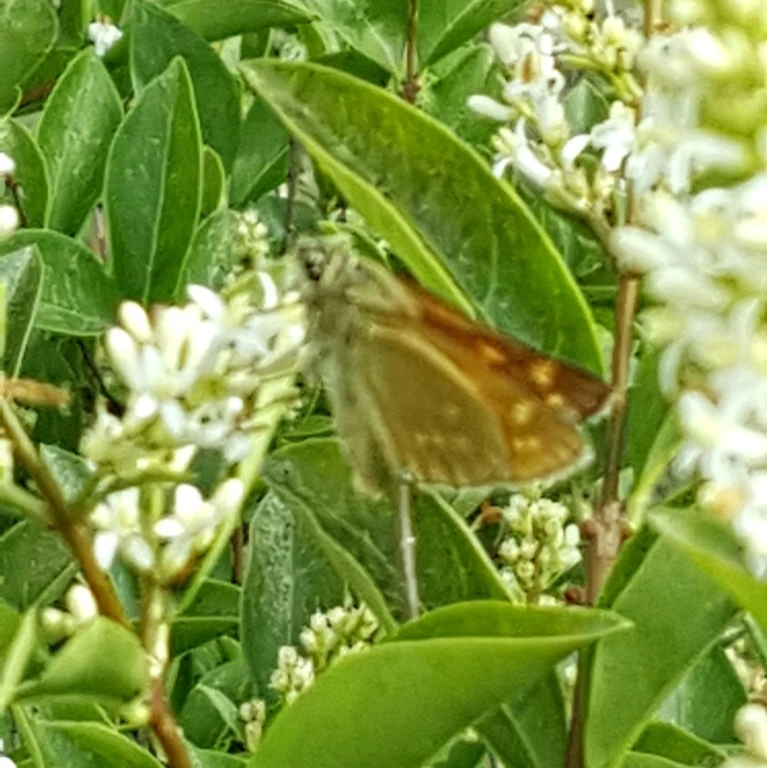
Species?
Ochlodes sylvanus (also Ochlodes venata)
